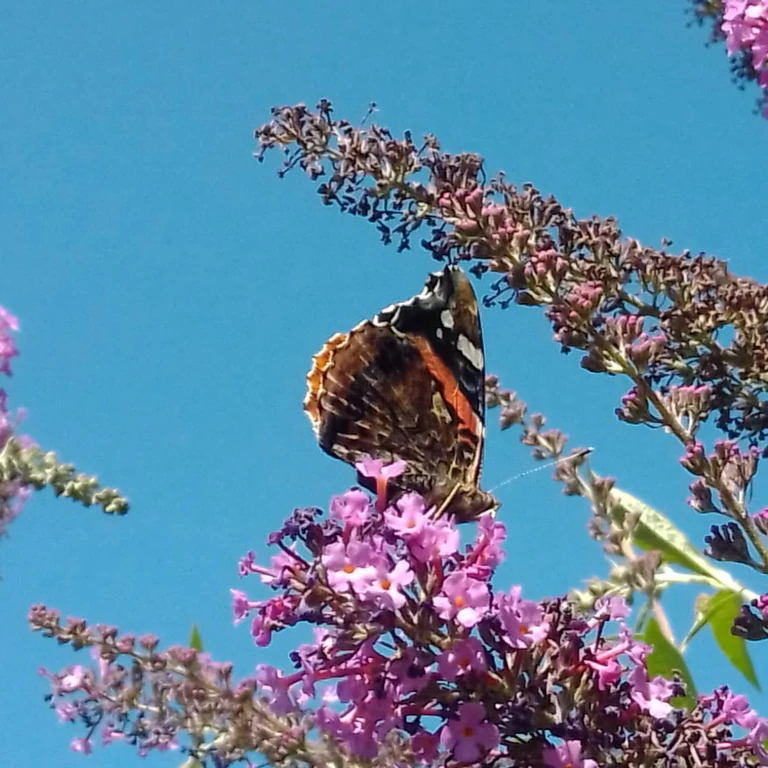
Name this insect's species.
Vanessa atalanta
